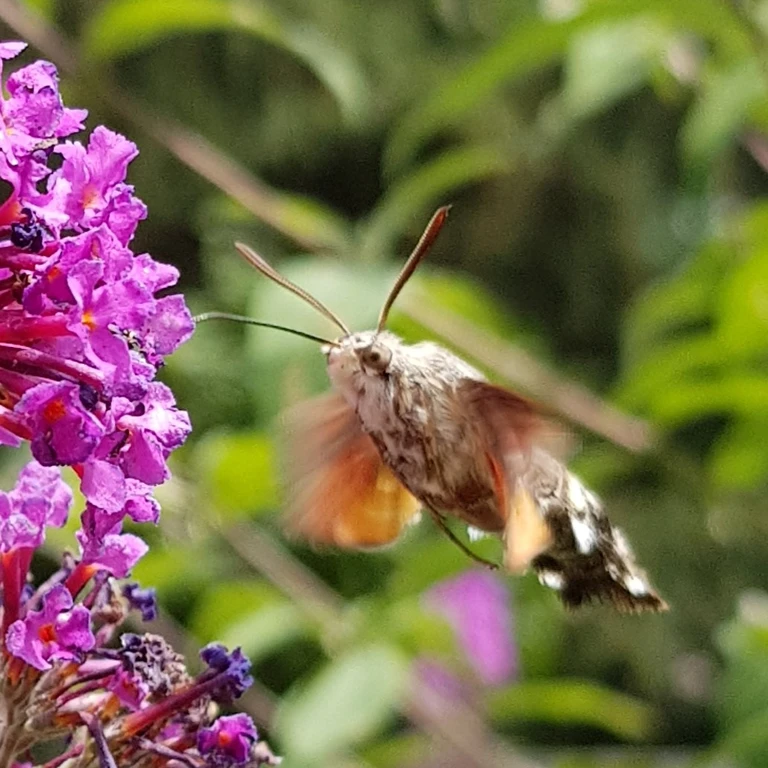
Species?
Macroglossum stellatarum
